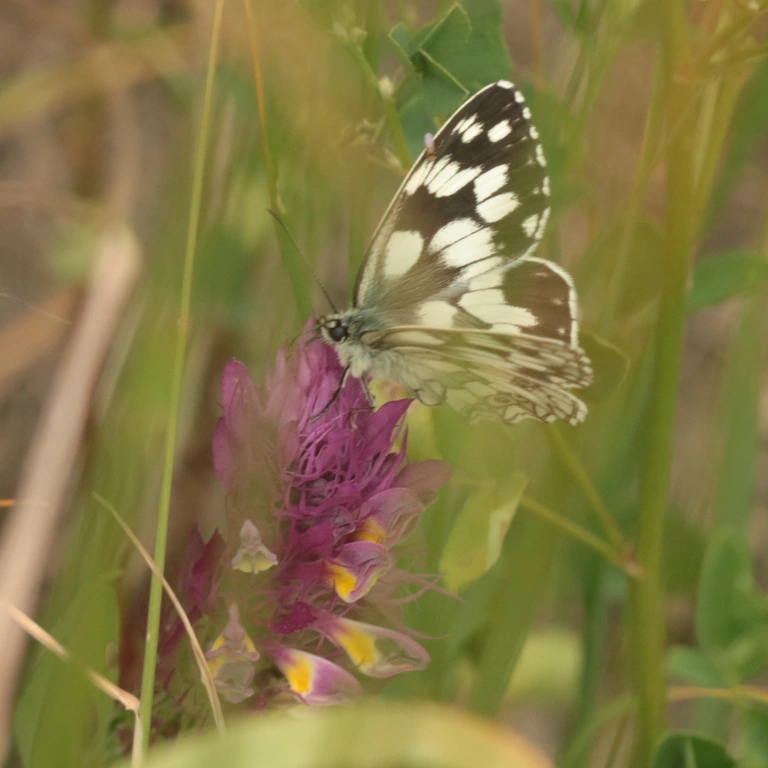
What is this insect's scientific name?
Melanargia galathea
